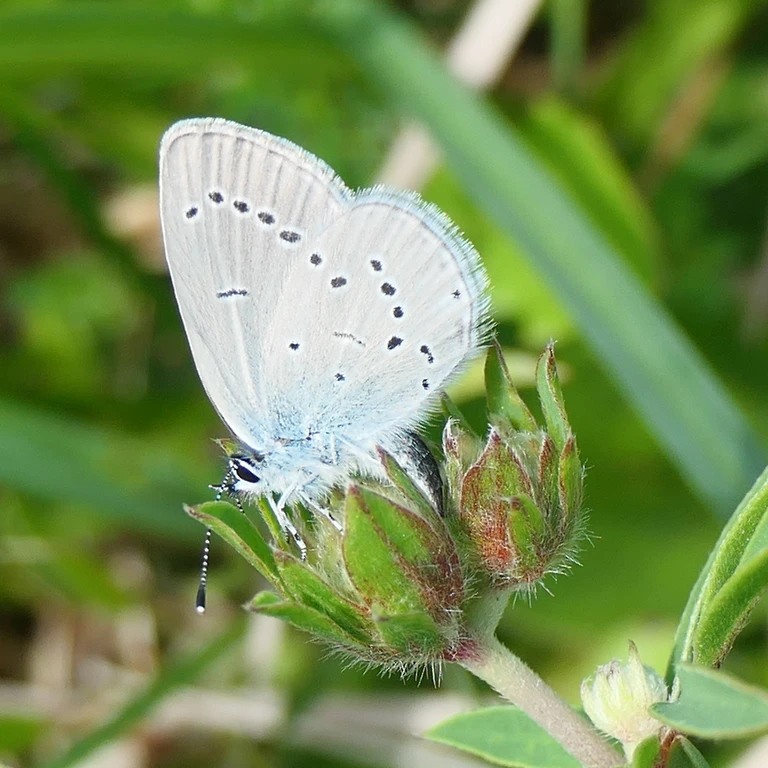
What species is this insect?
Cupido minimus
